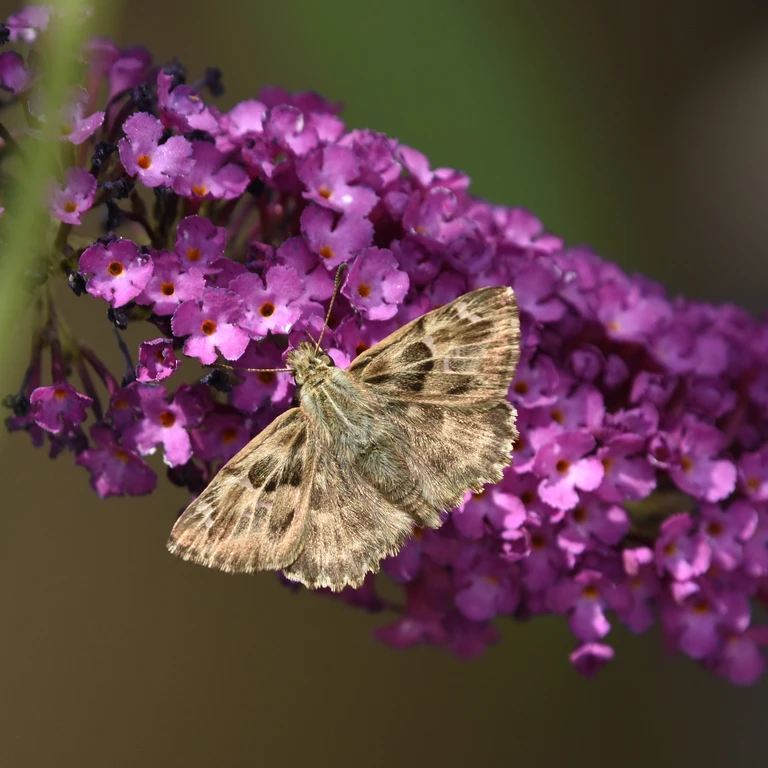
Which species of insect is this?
Carcharodus alceae
